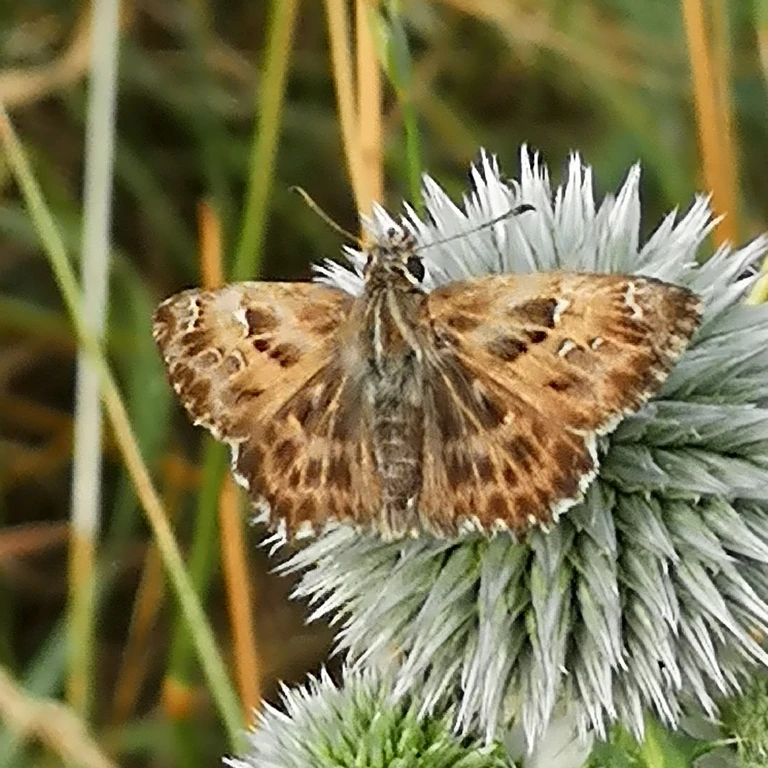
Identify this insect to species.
Carcharodus alceae
